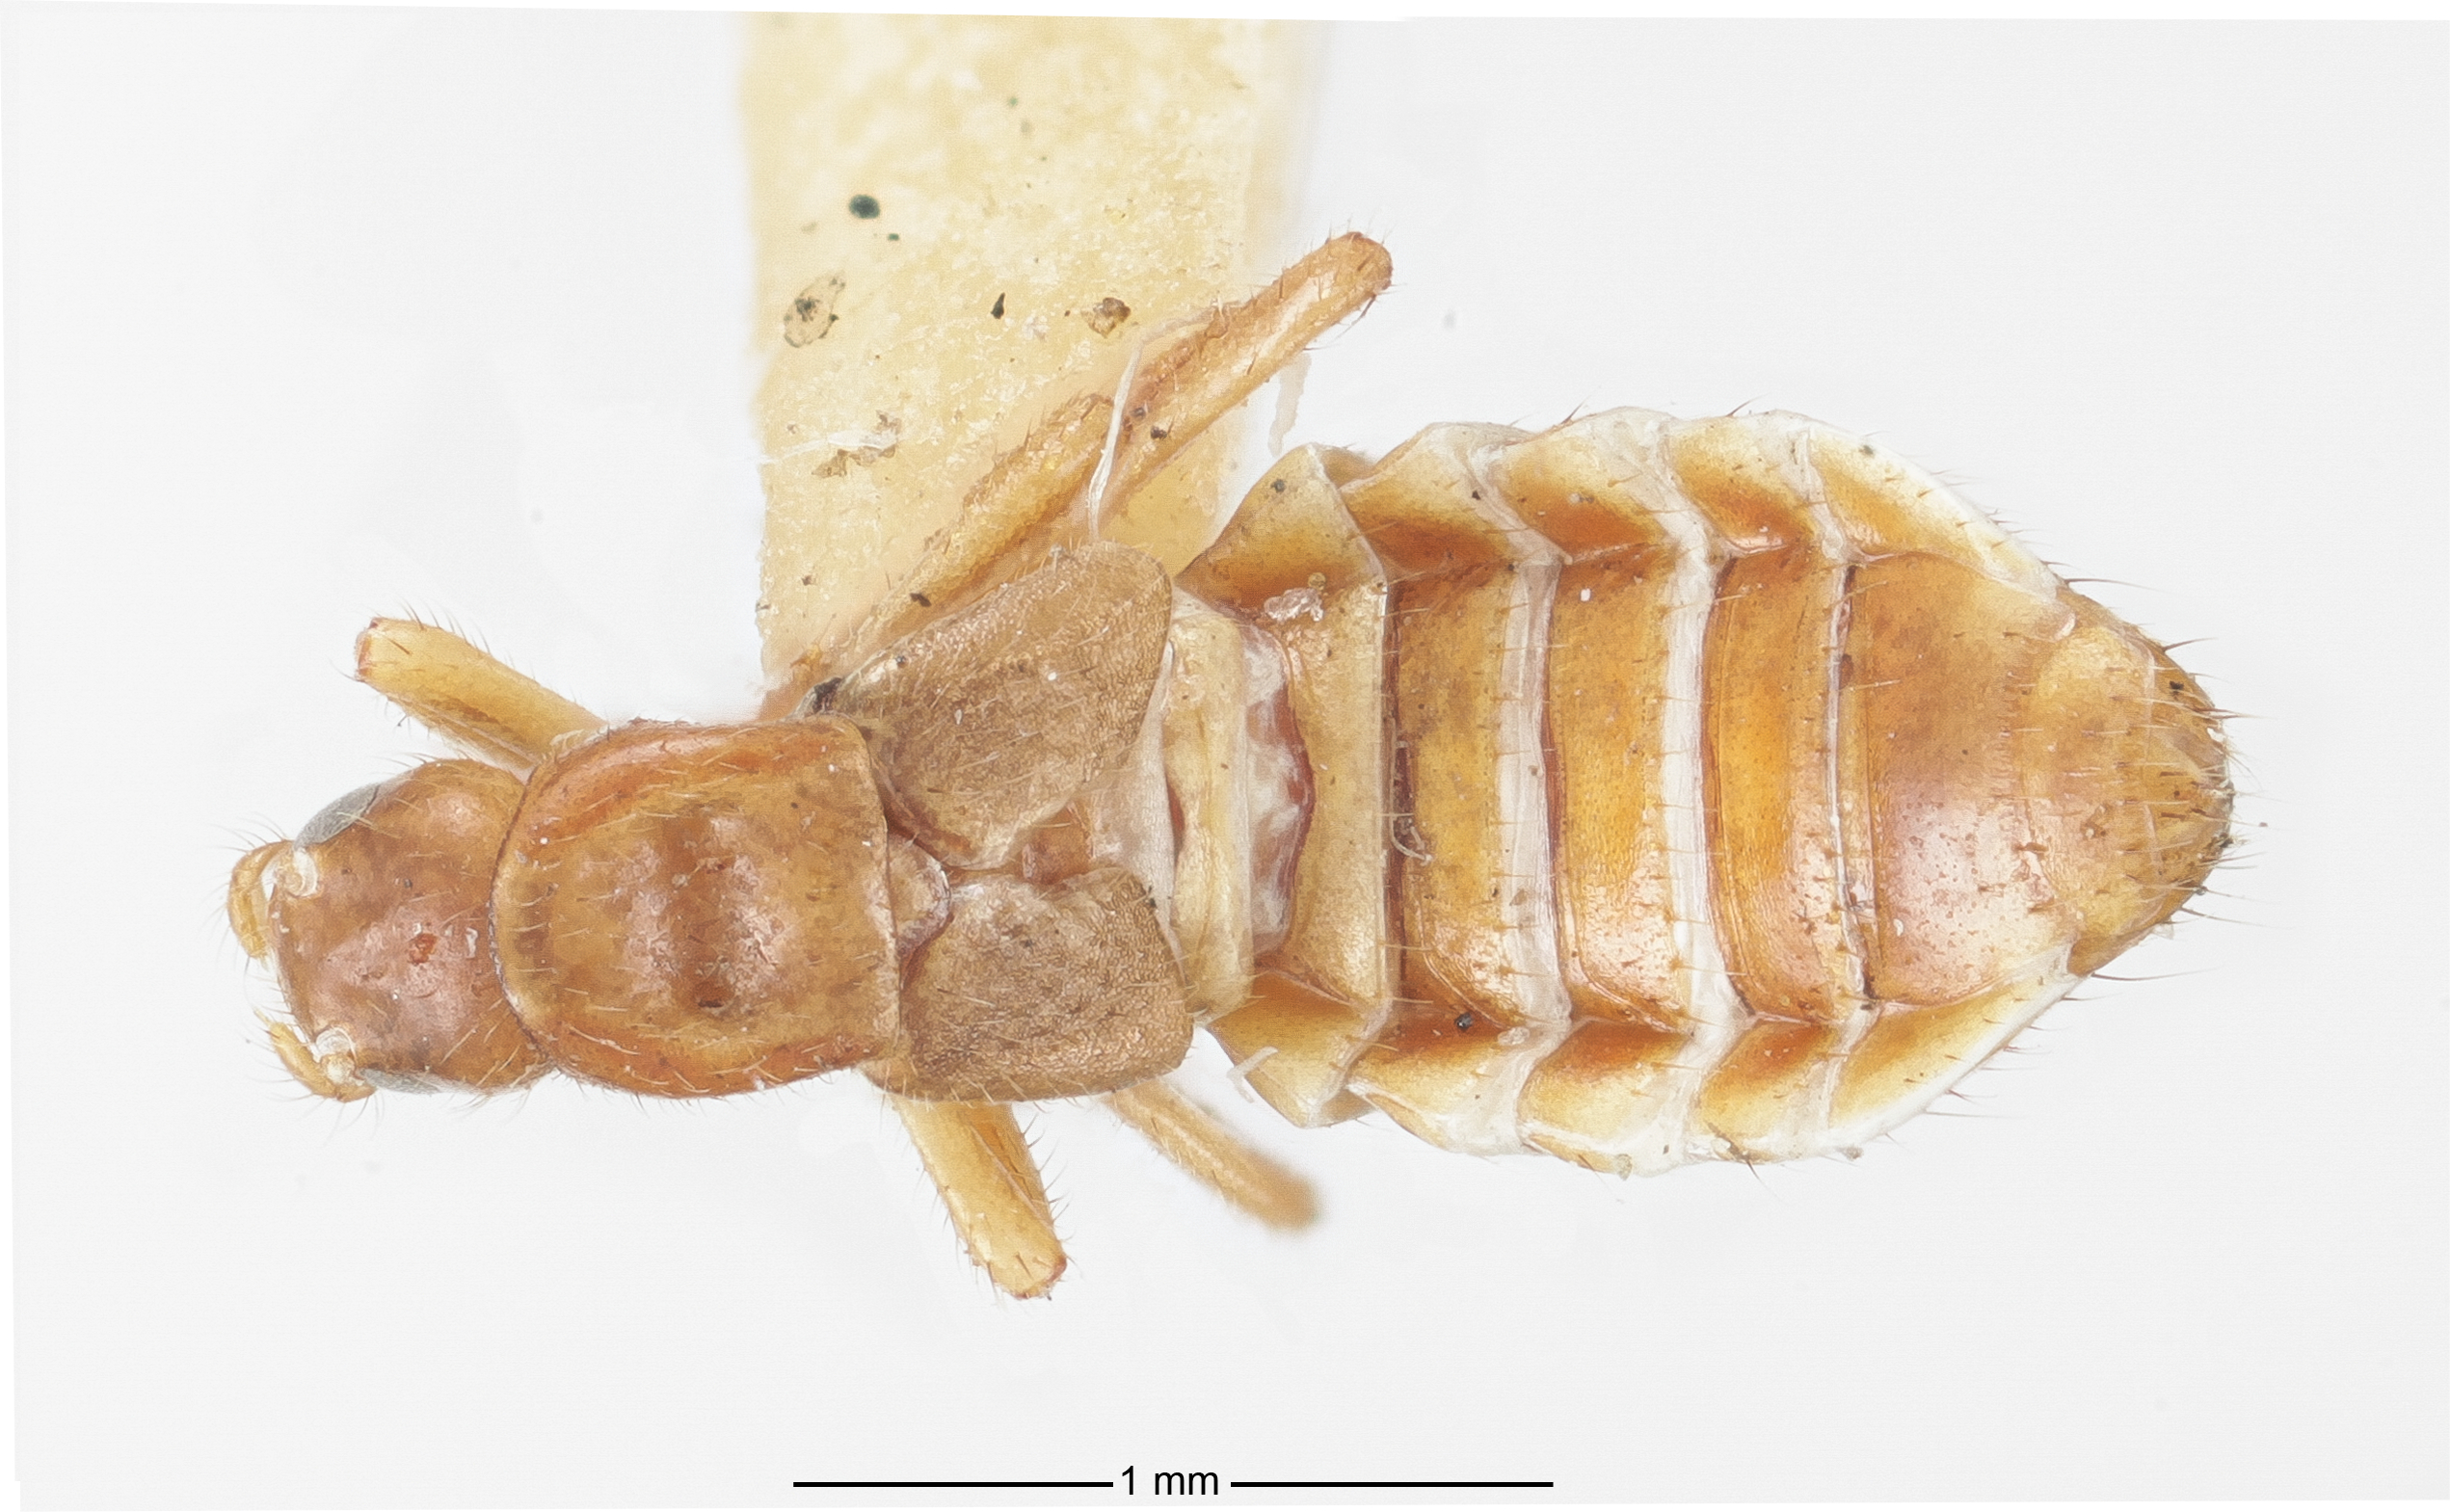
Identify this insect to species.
Xenogaster fossulata
